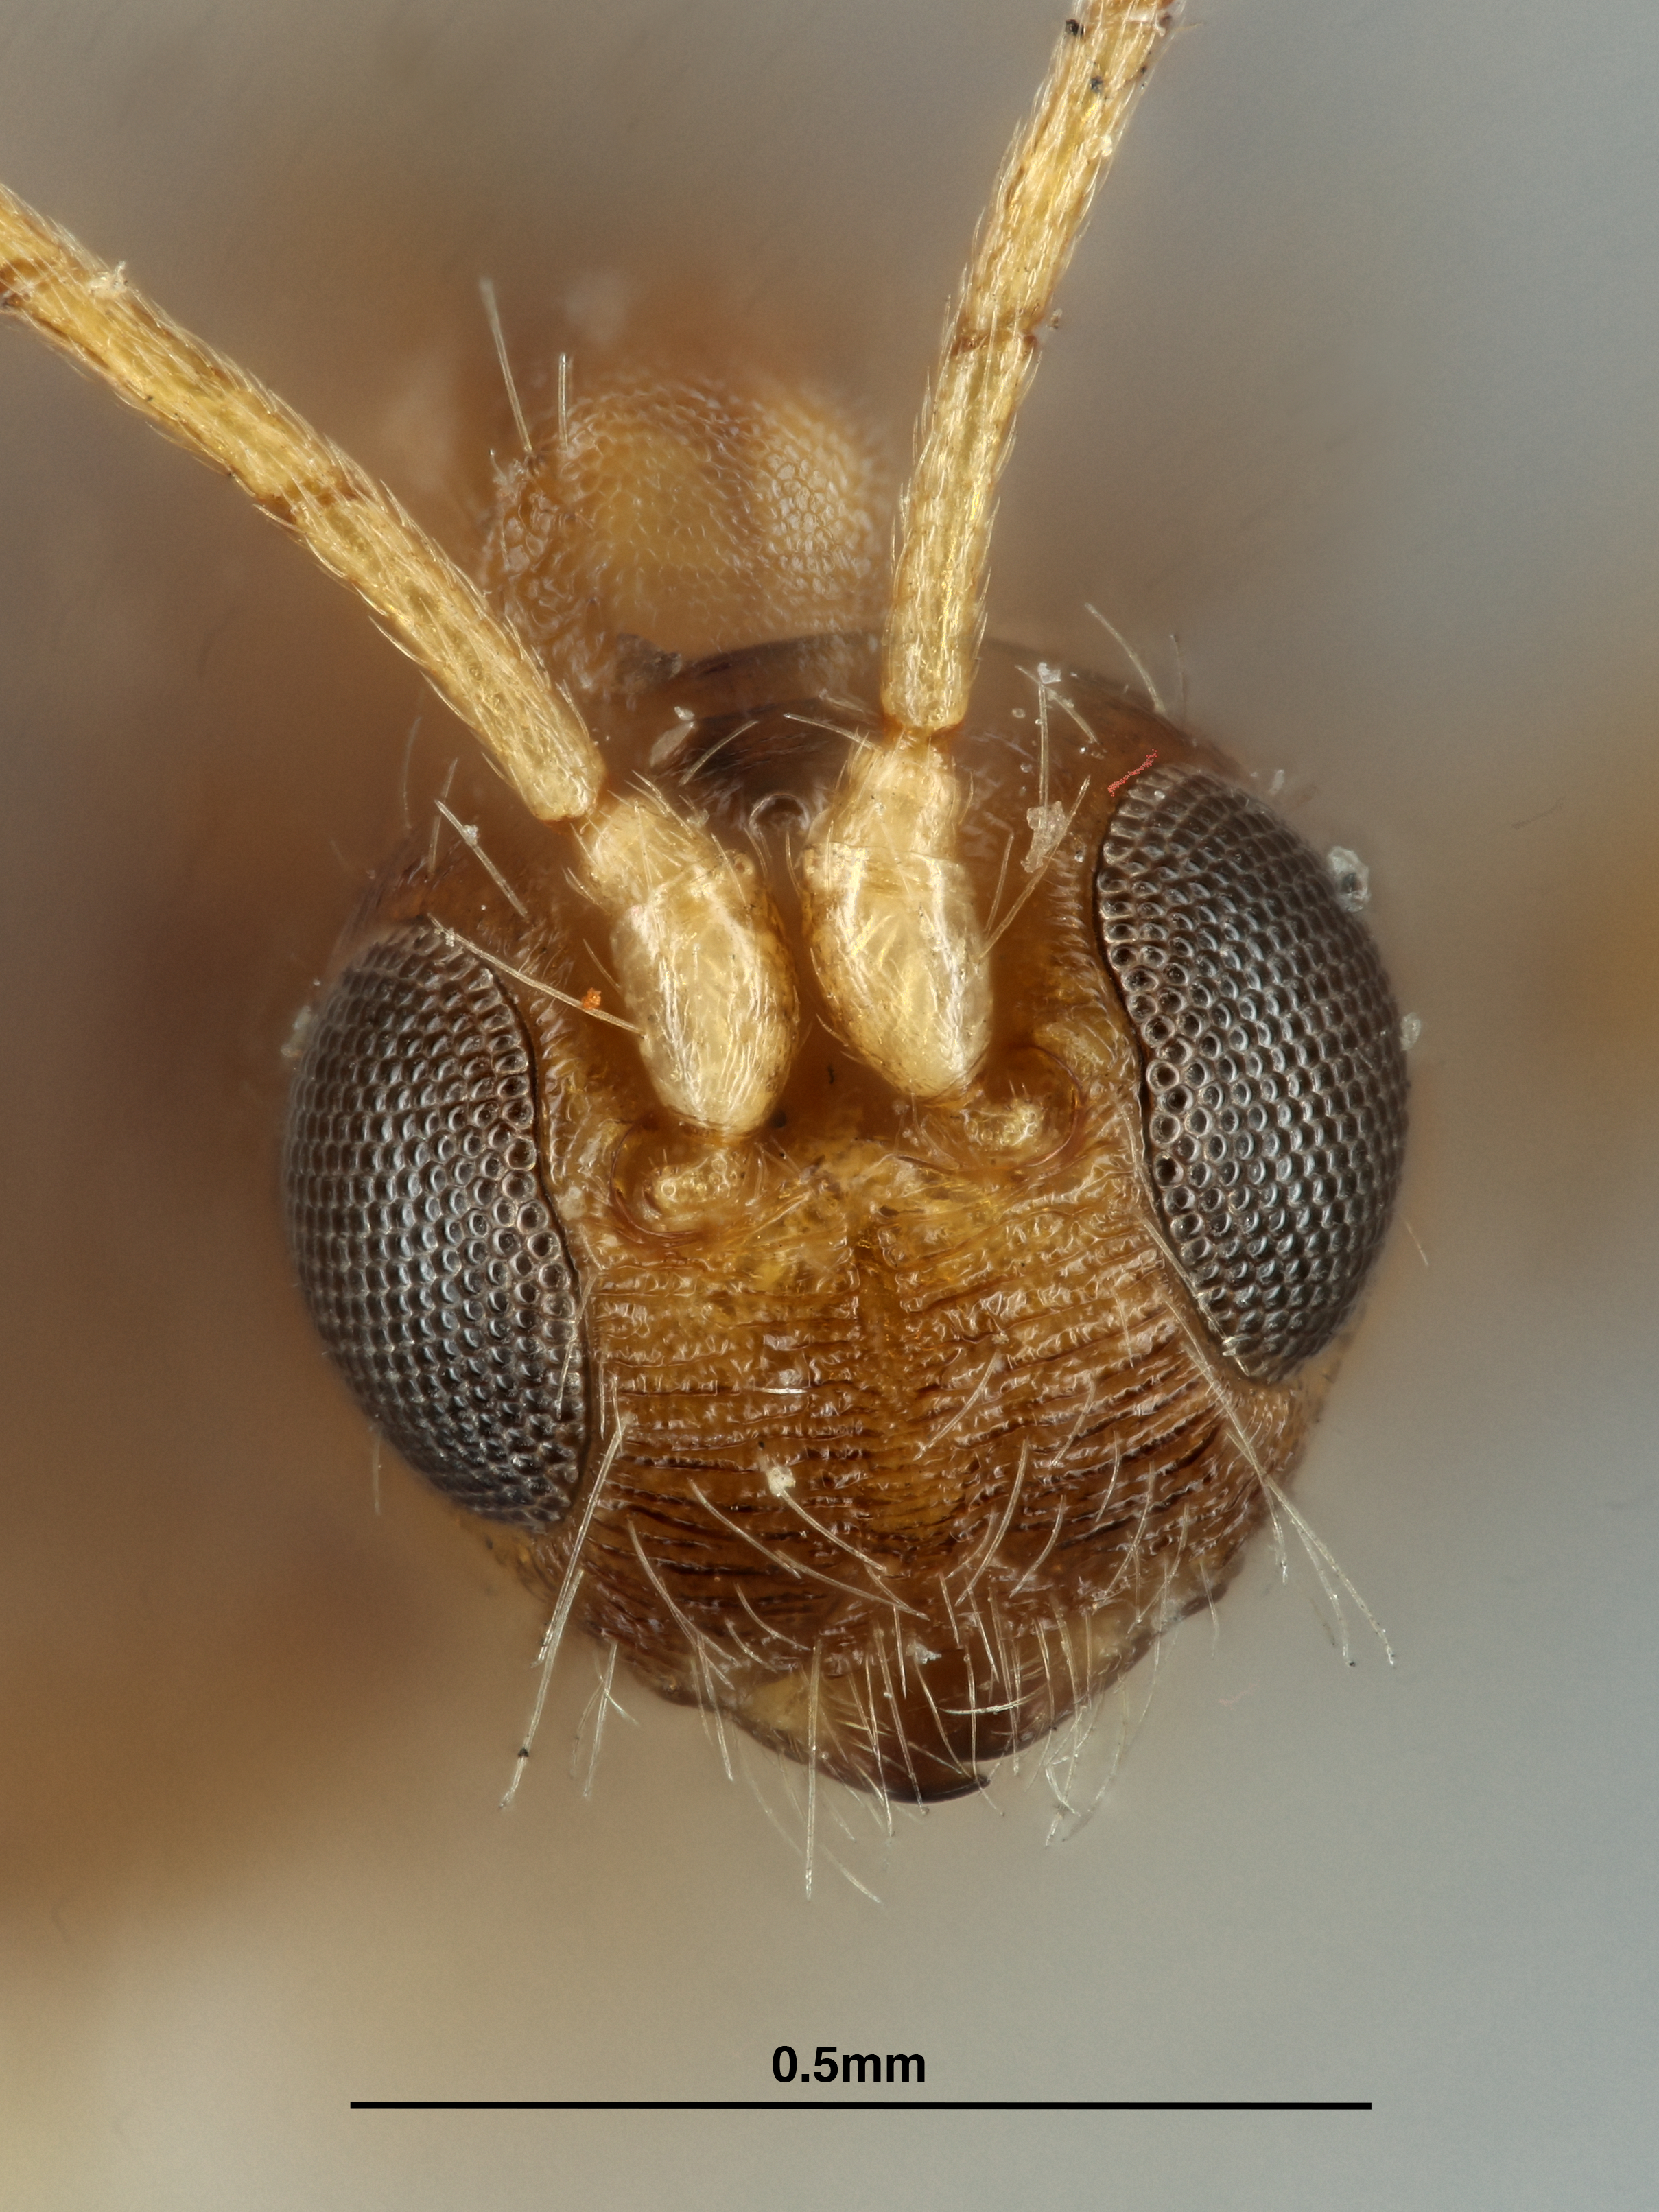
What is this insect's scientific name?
Spathius philippinensis
